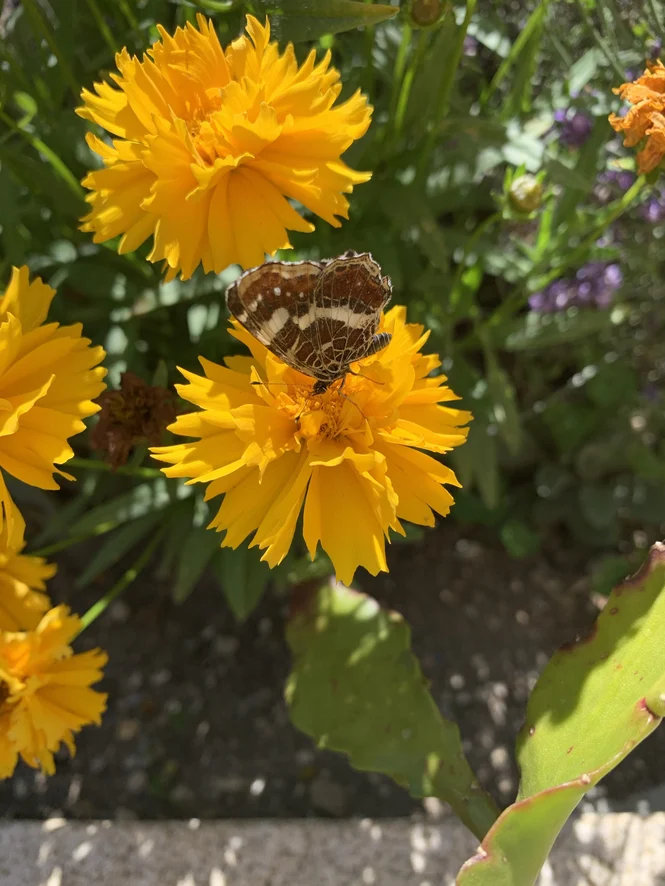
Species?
Araschnia levana
